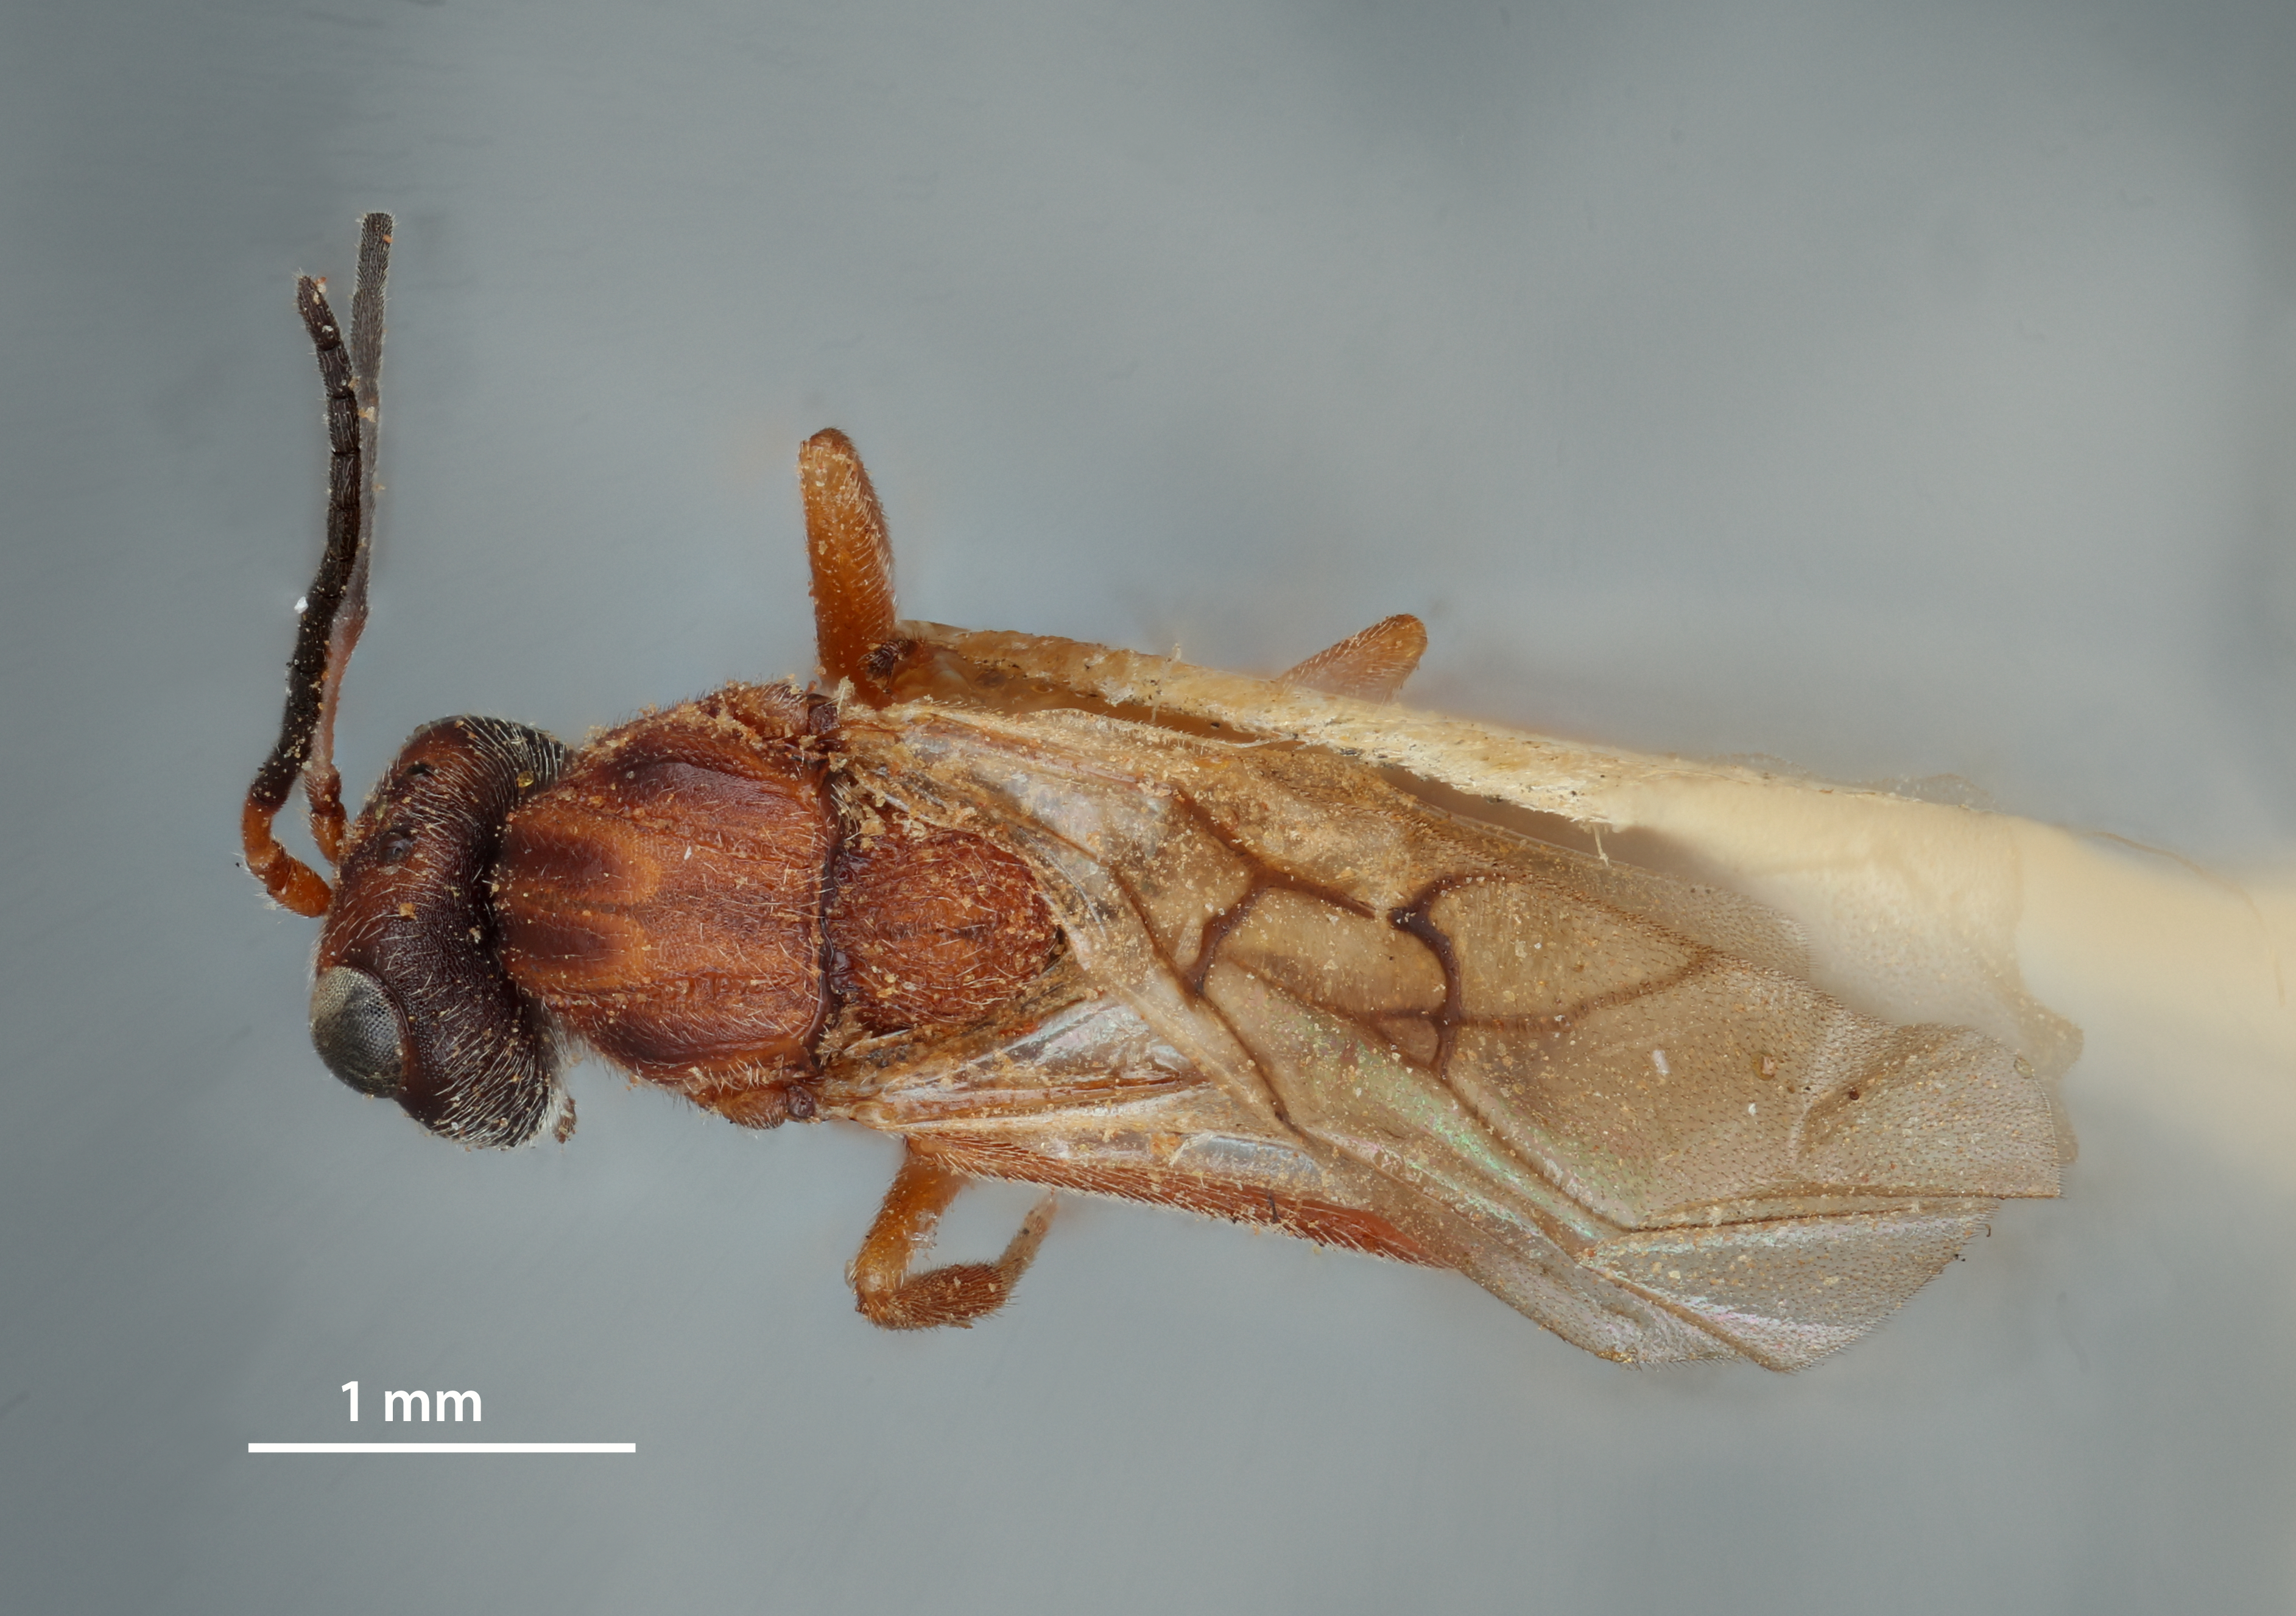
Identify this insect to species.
Rhodites californicus
